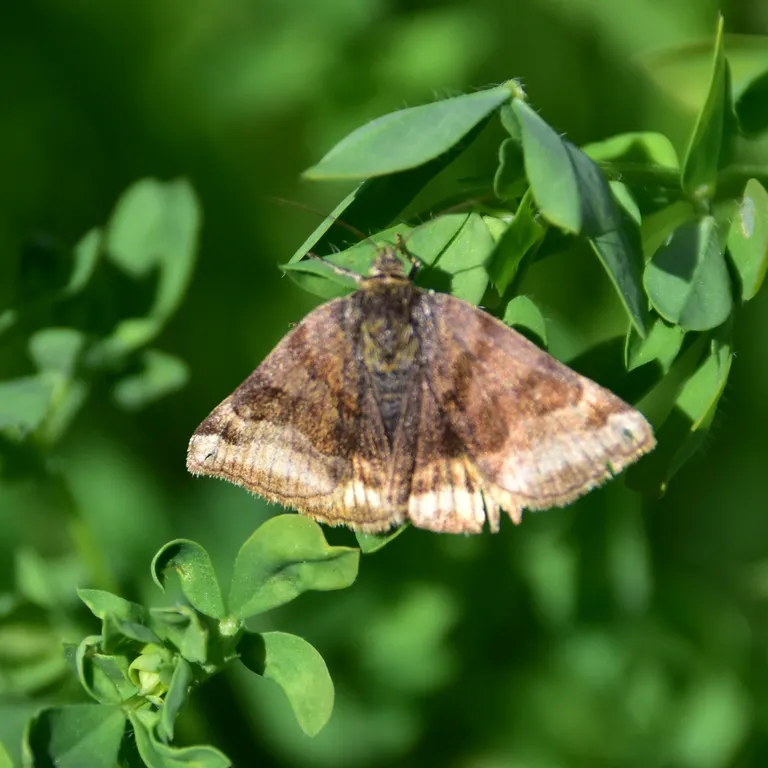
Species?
Euclidia glyphica
